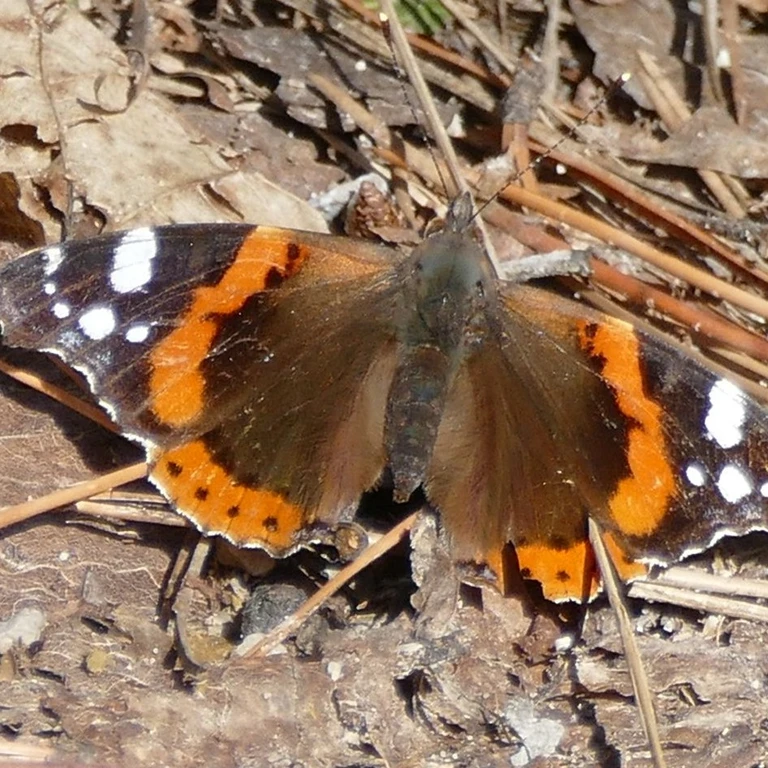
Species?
Vanessa atalanta
